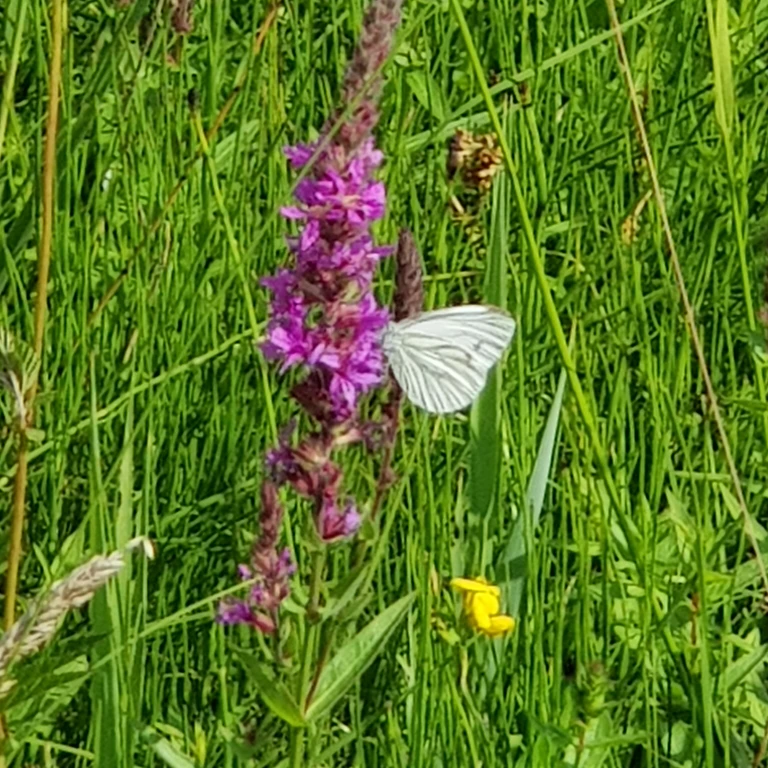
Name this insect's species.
Pieris napi
